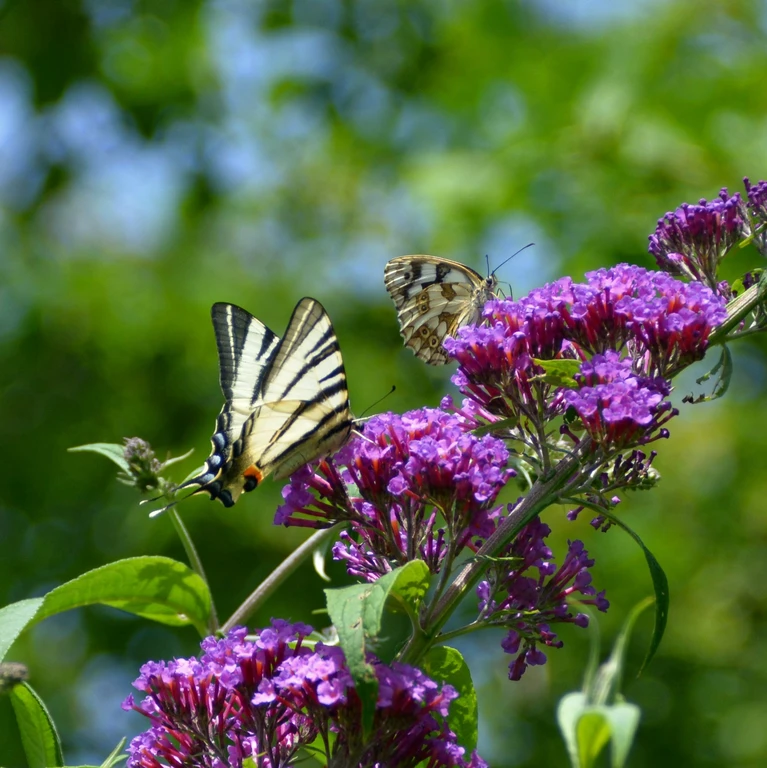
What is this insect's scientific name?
Iphiclides podalirius
